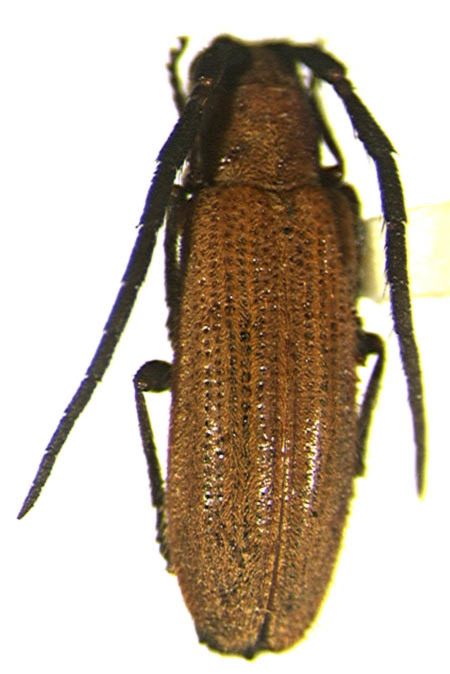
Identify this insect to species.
Asemolea flava
